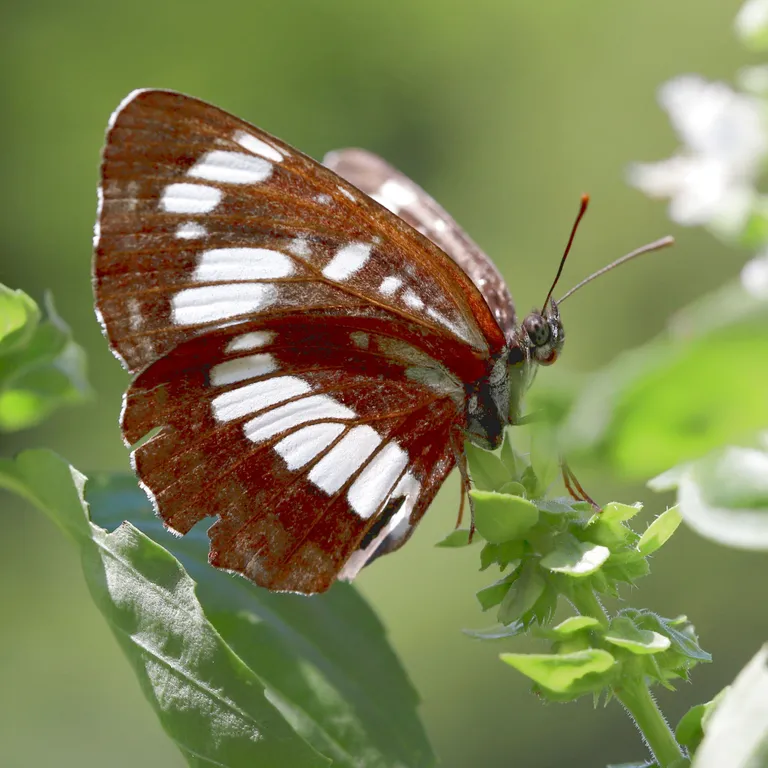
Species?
Neptis rivularis
